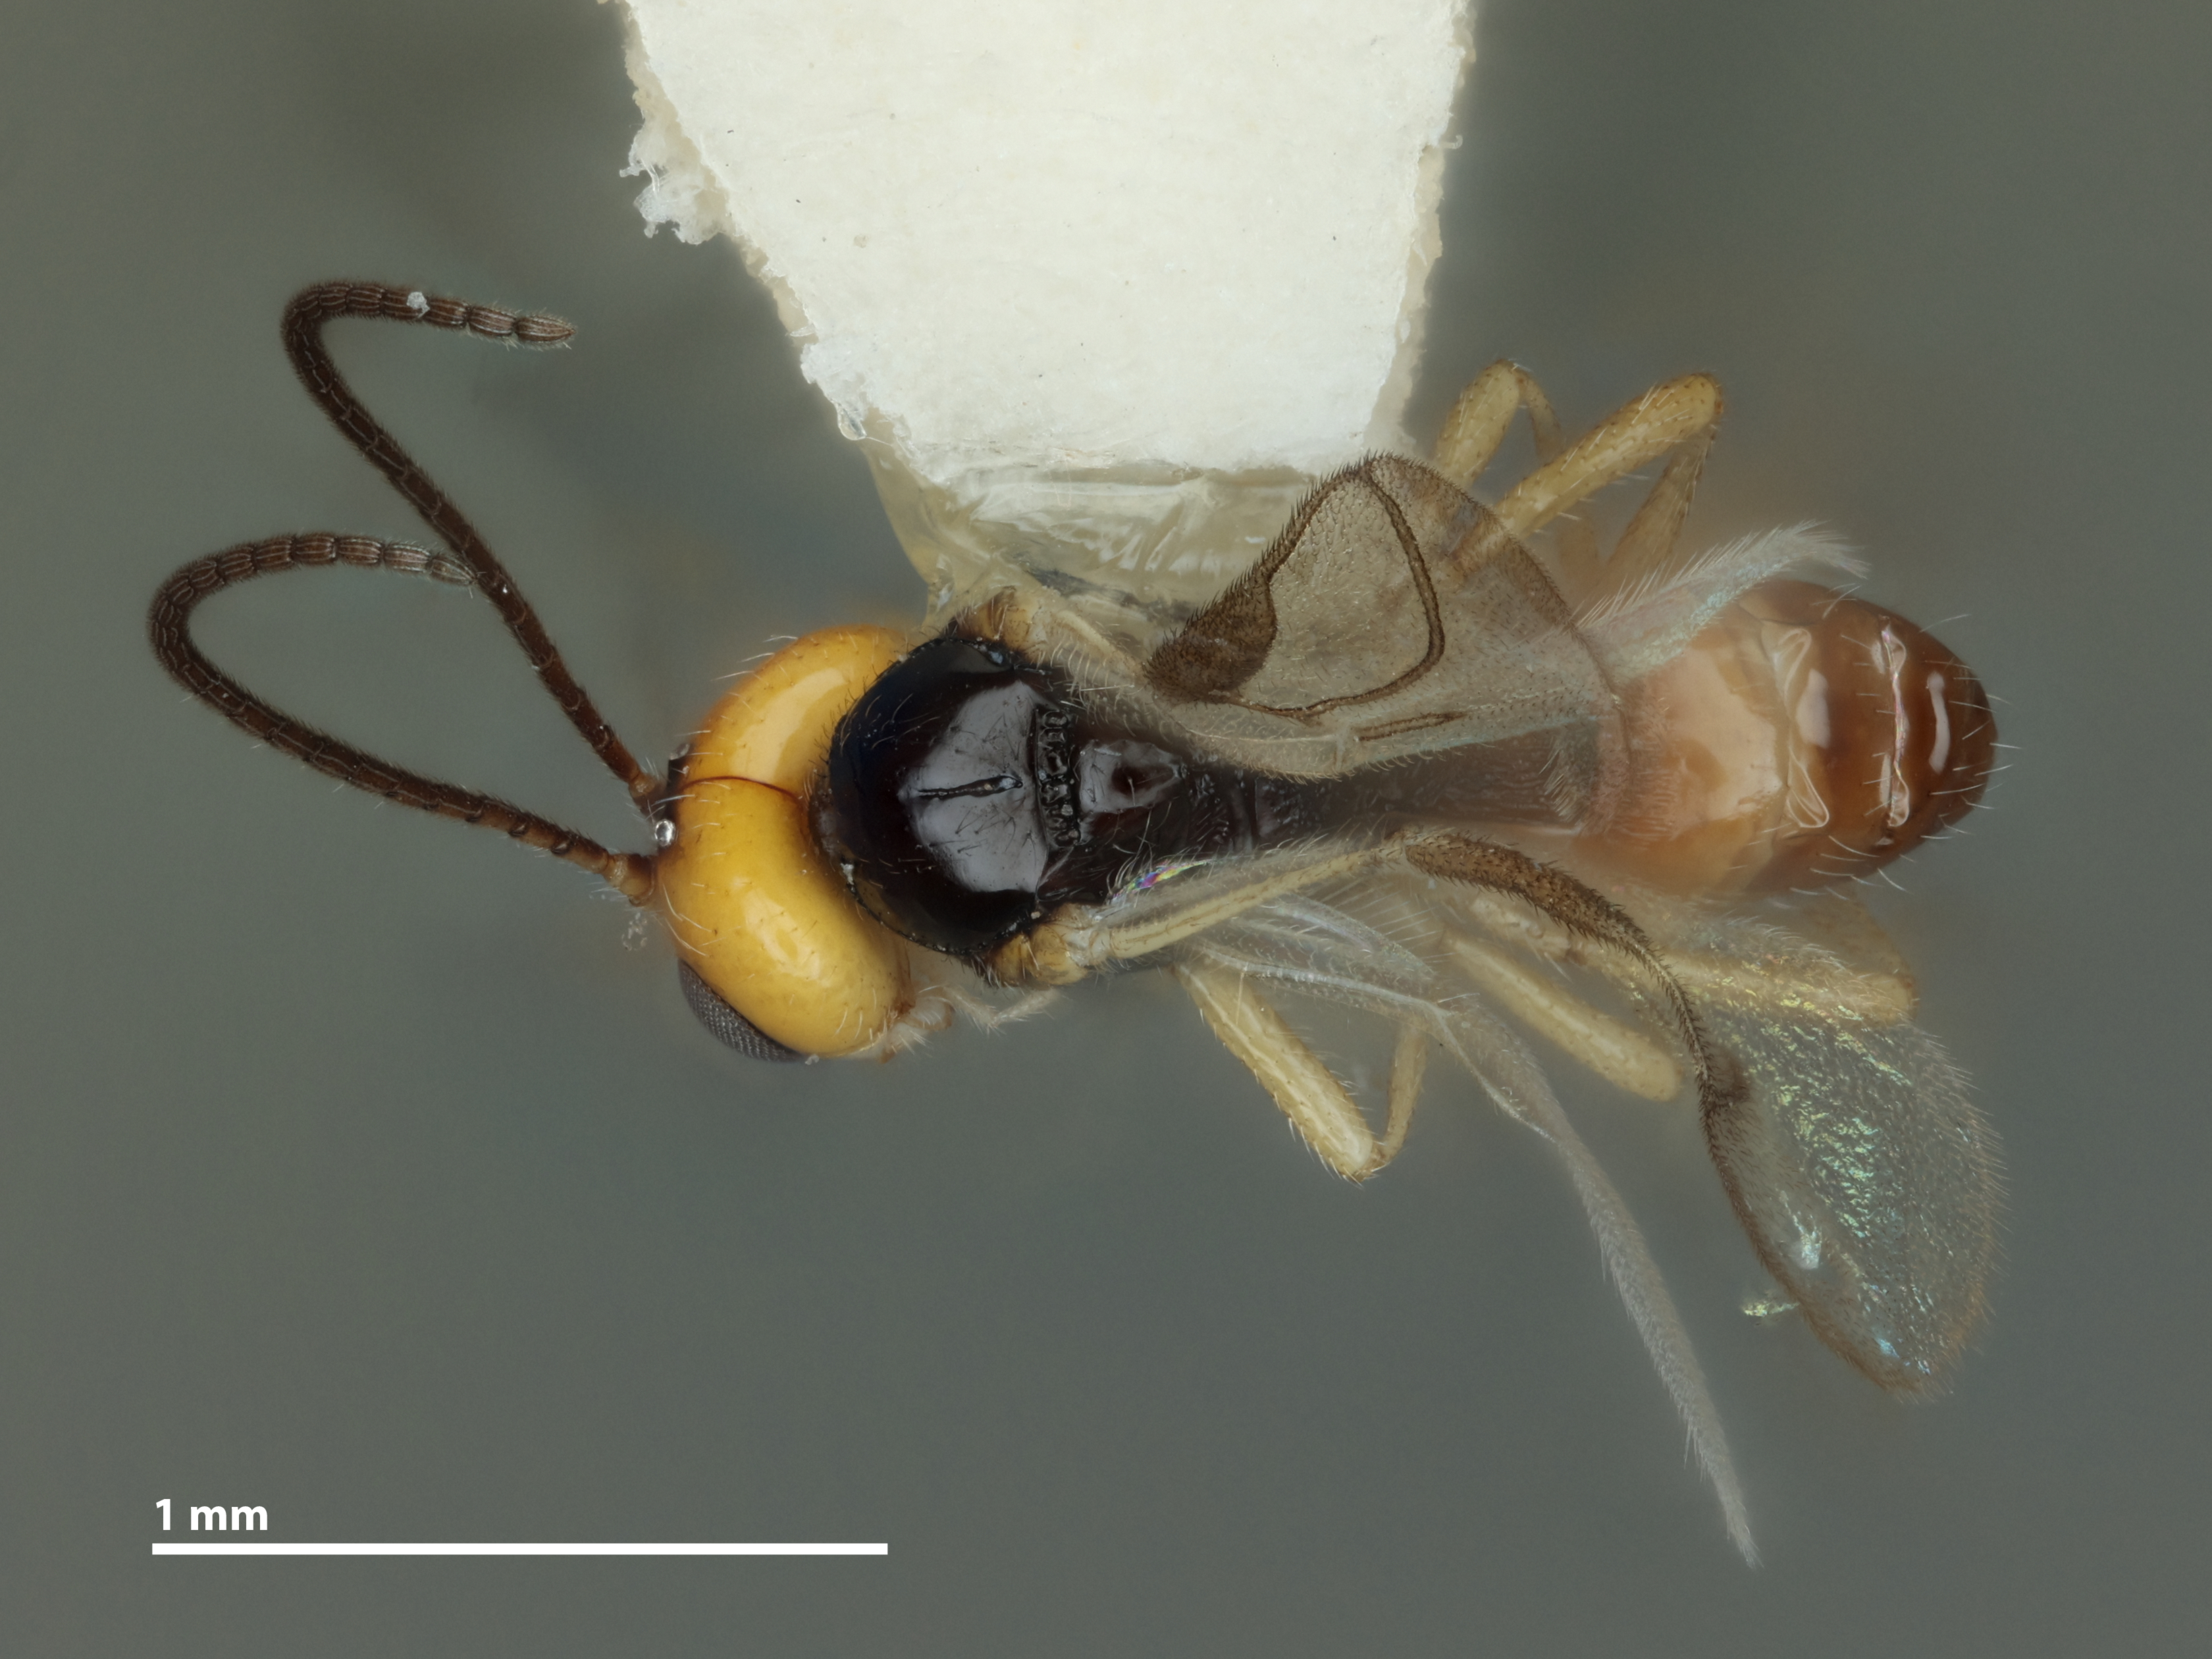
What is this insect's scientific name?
Epimicta konzaensis
